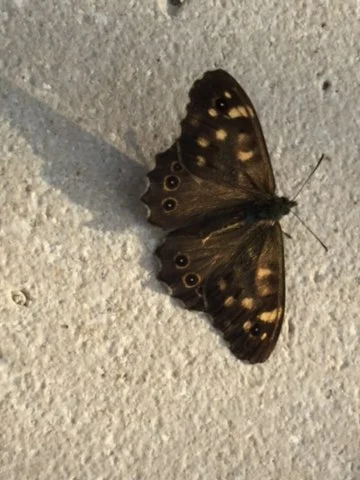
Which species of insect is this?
Pararge aegeria
